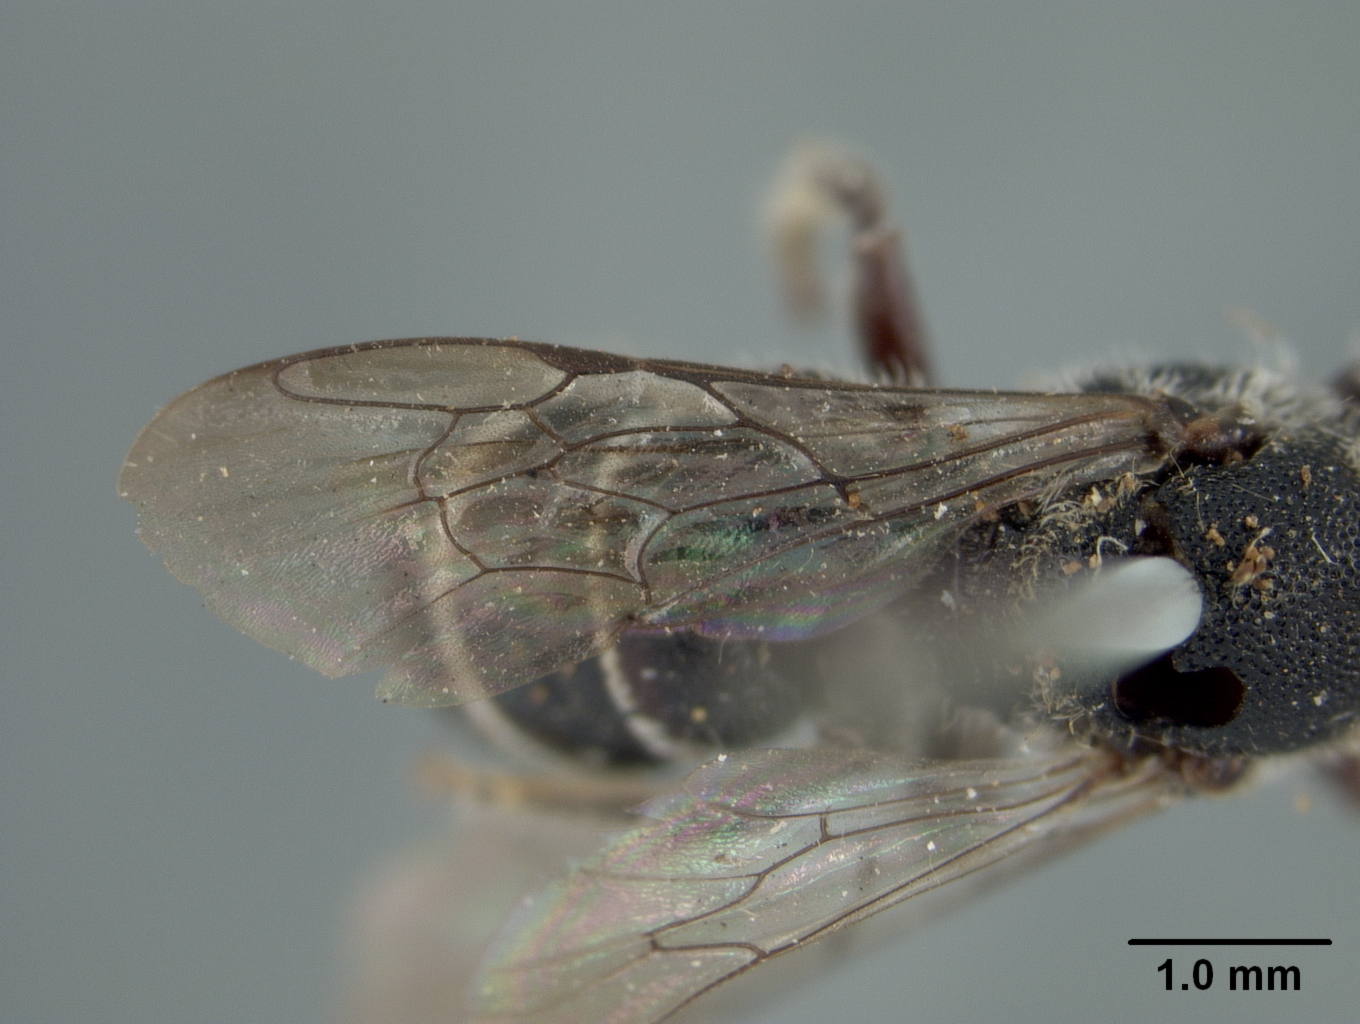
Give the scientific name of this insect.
Heriades gracilior
